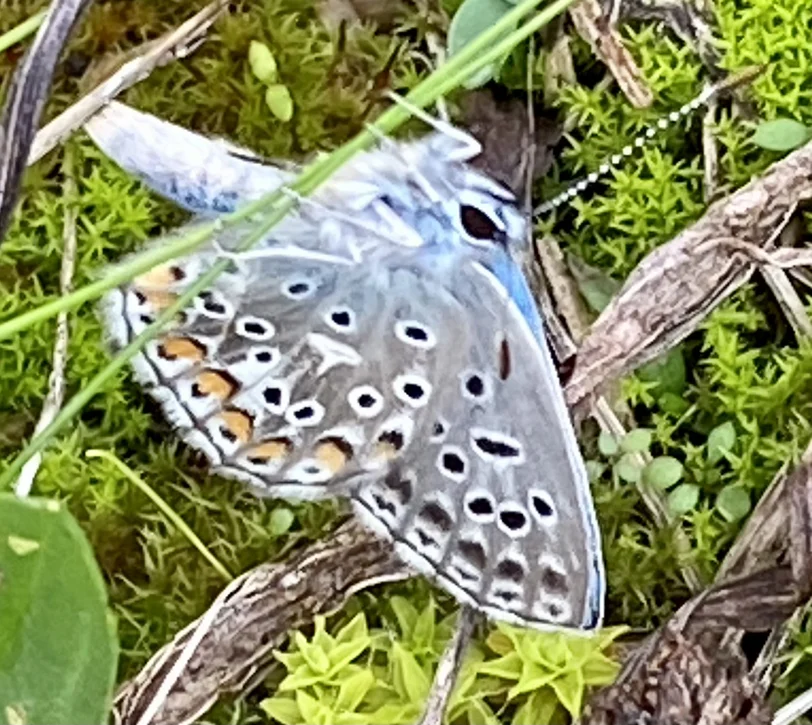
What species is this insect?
Lysandra bellargus
